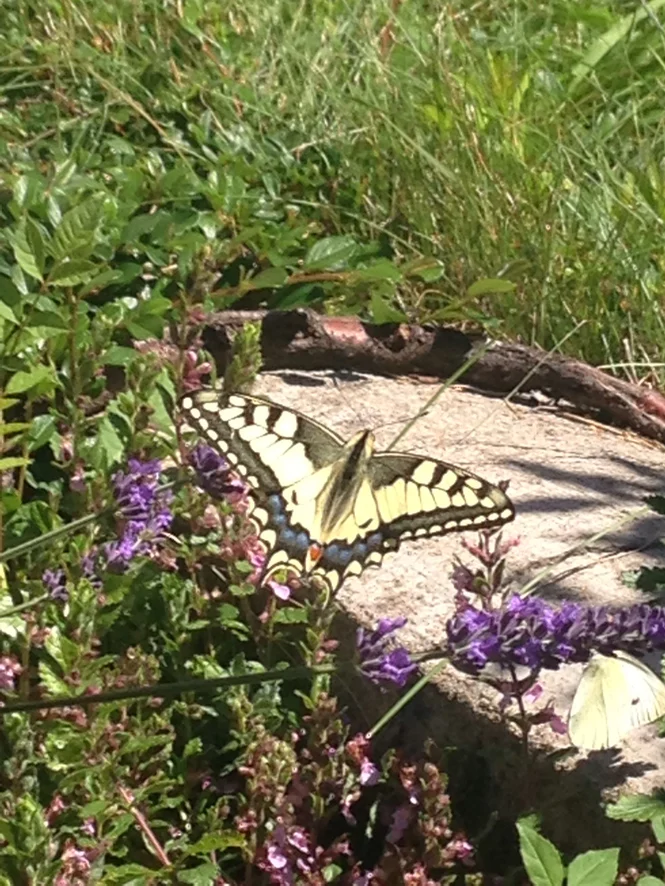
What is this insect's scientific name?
Papilio machaon
